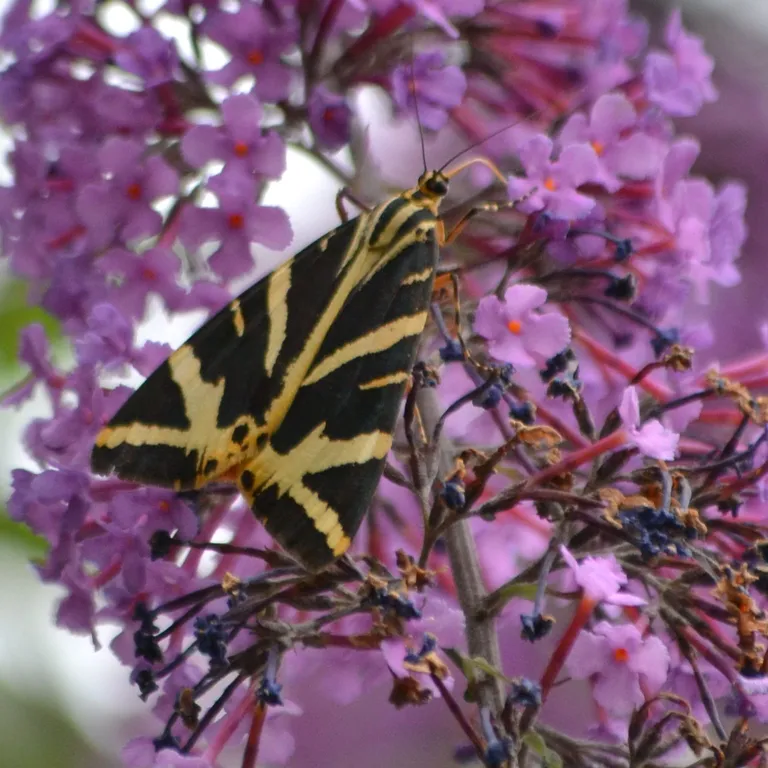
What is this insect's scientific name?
Euplagia quadripunctaria
